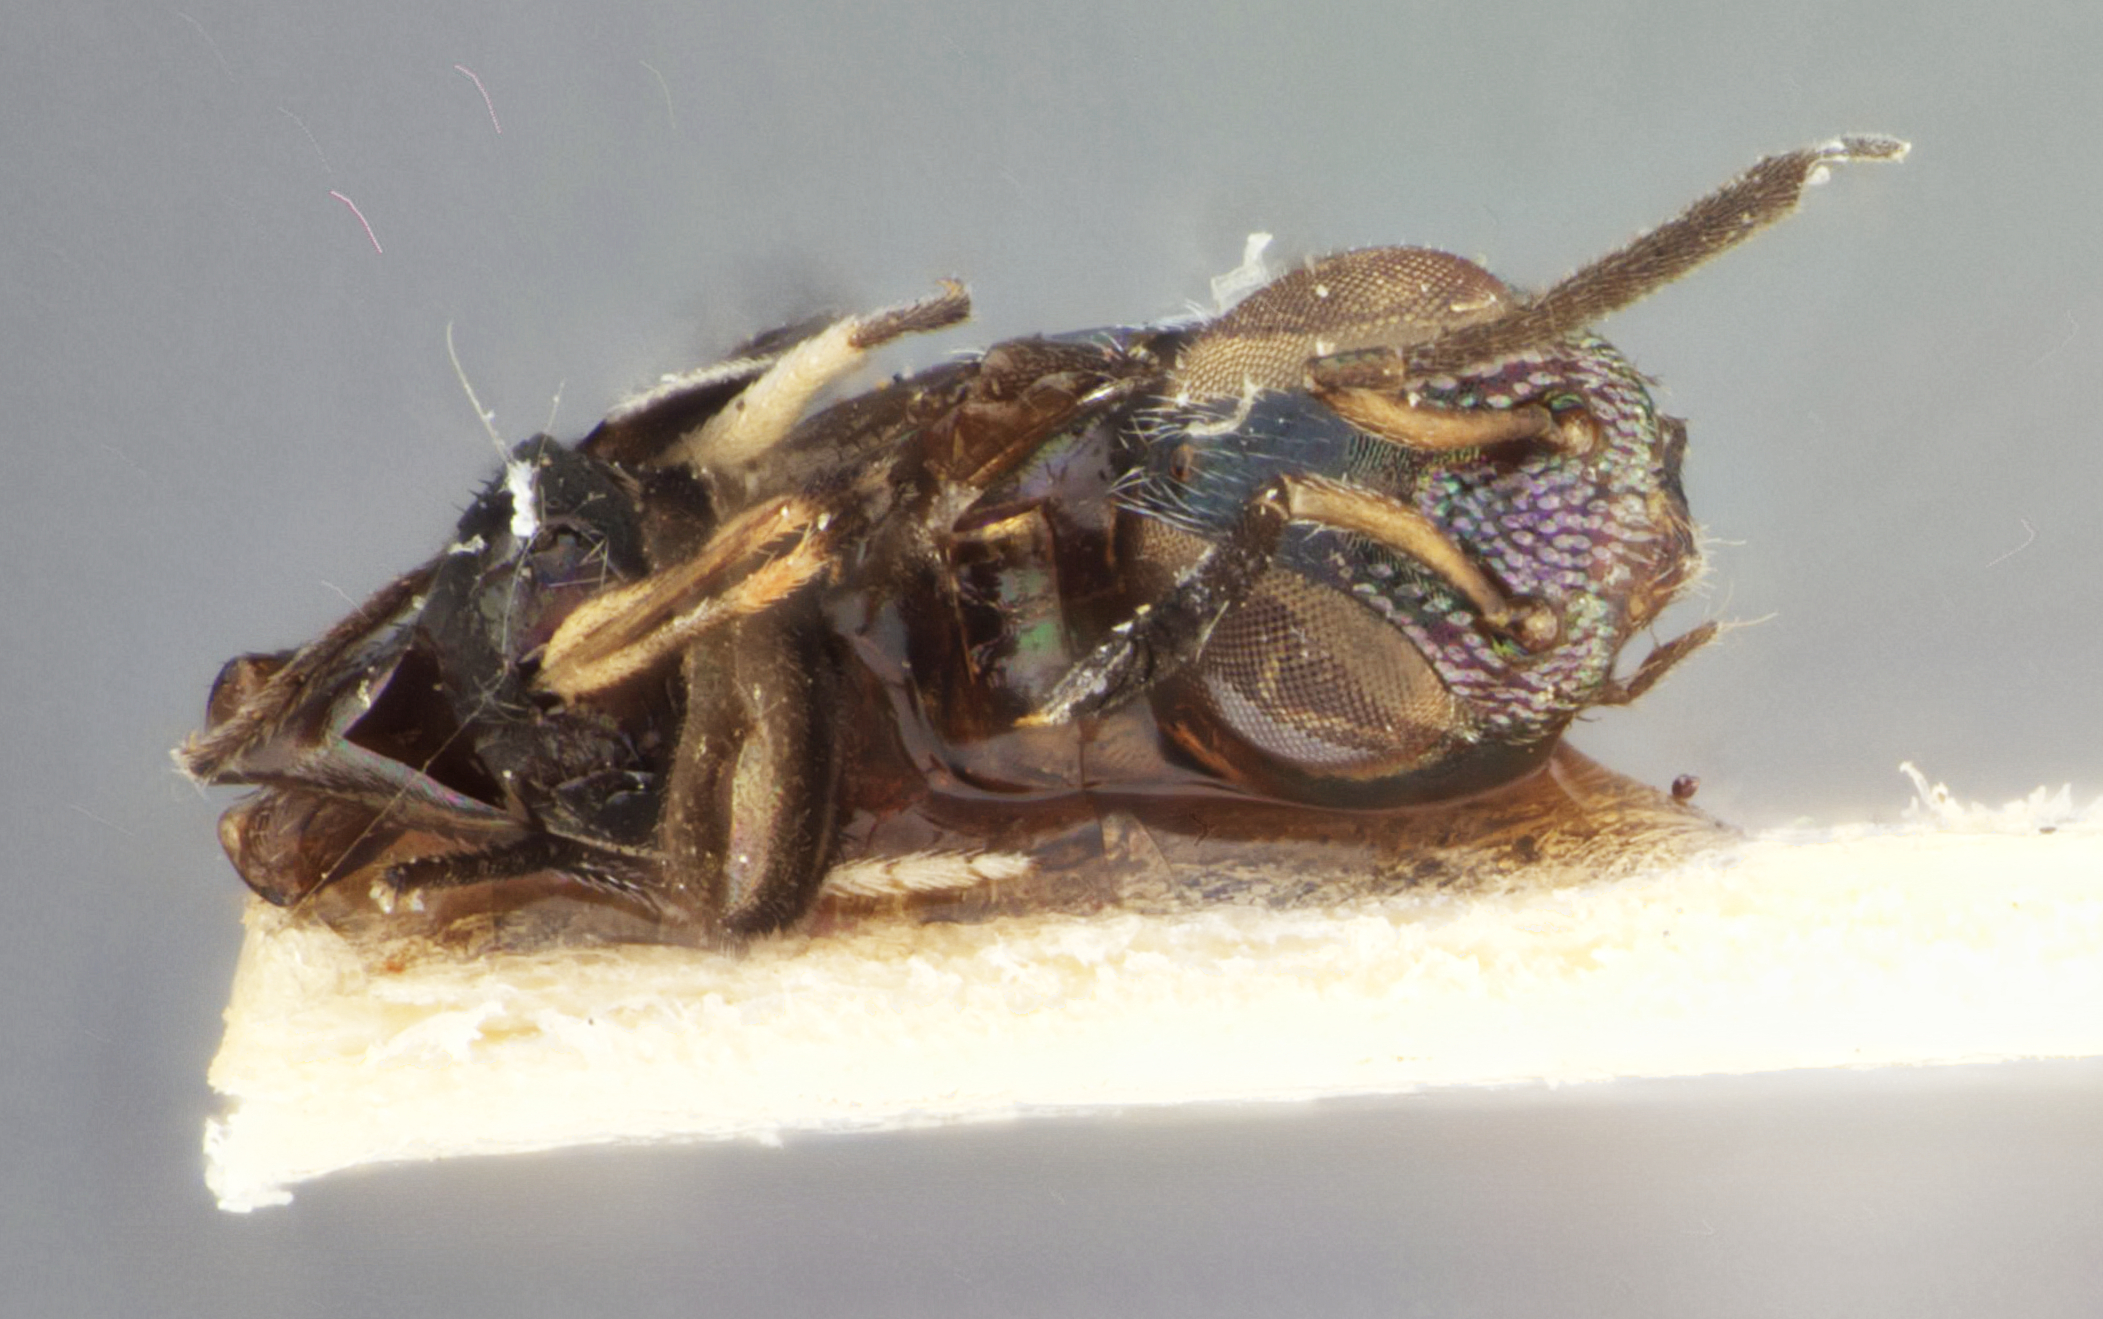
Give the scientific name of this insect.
Anastatus adamsi
